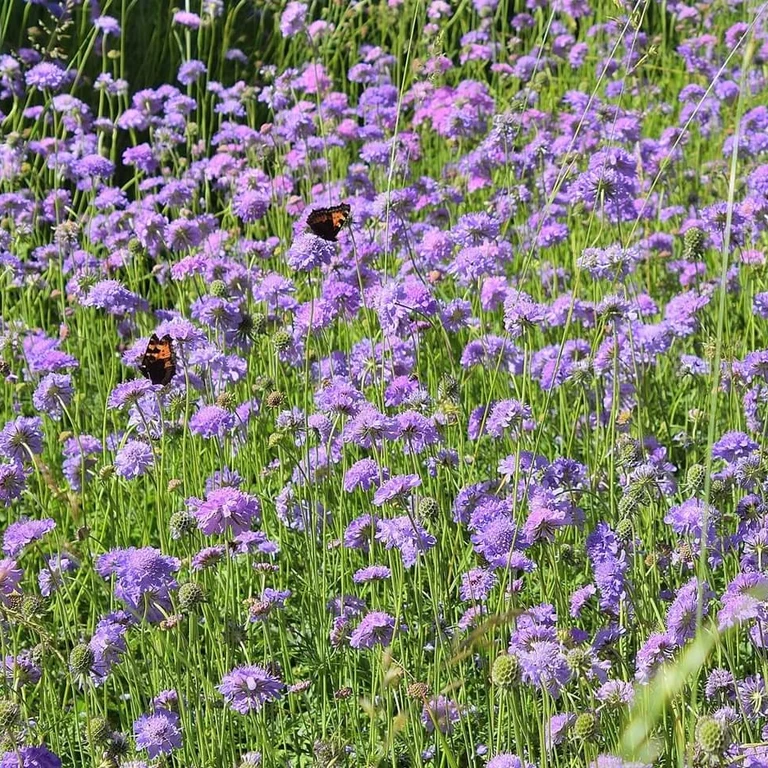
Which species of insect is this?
Aglais urticae
